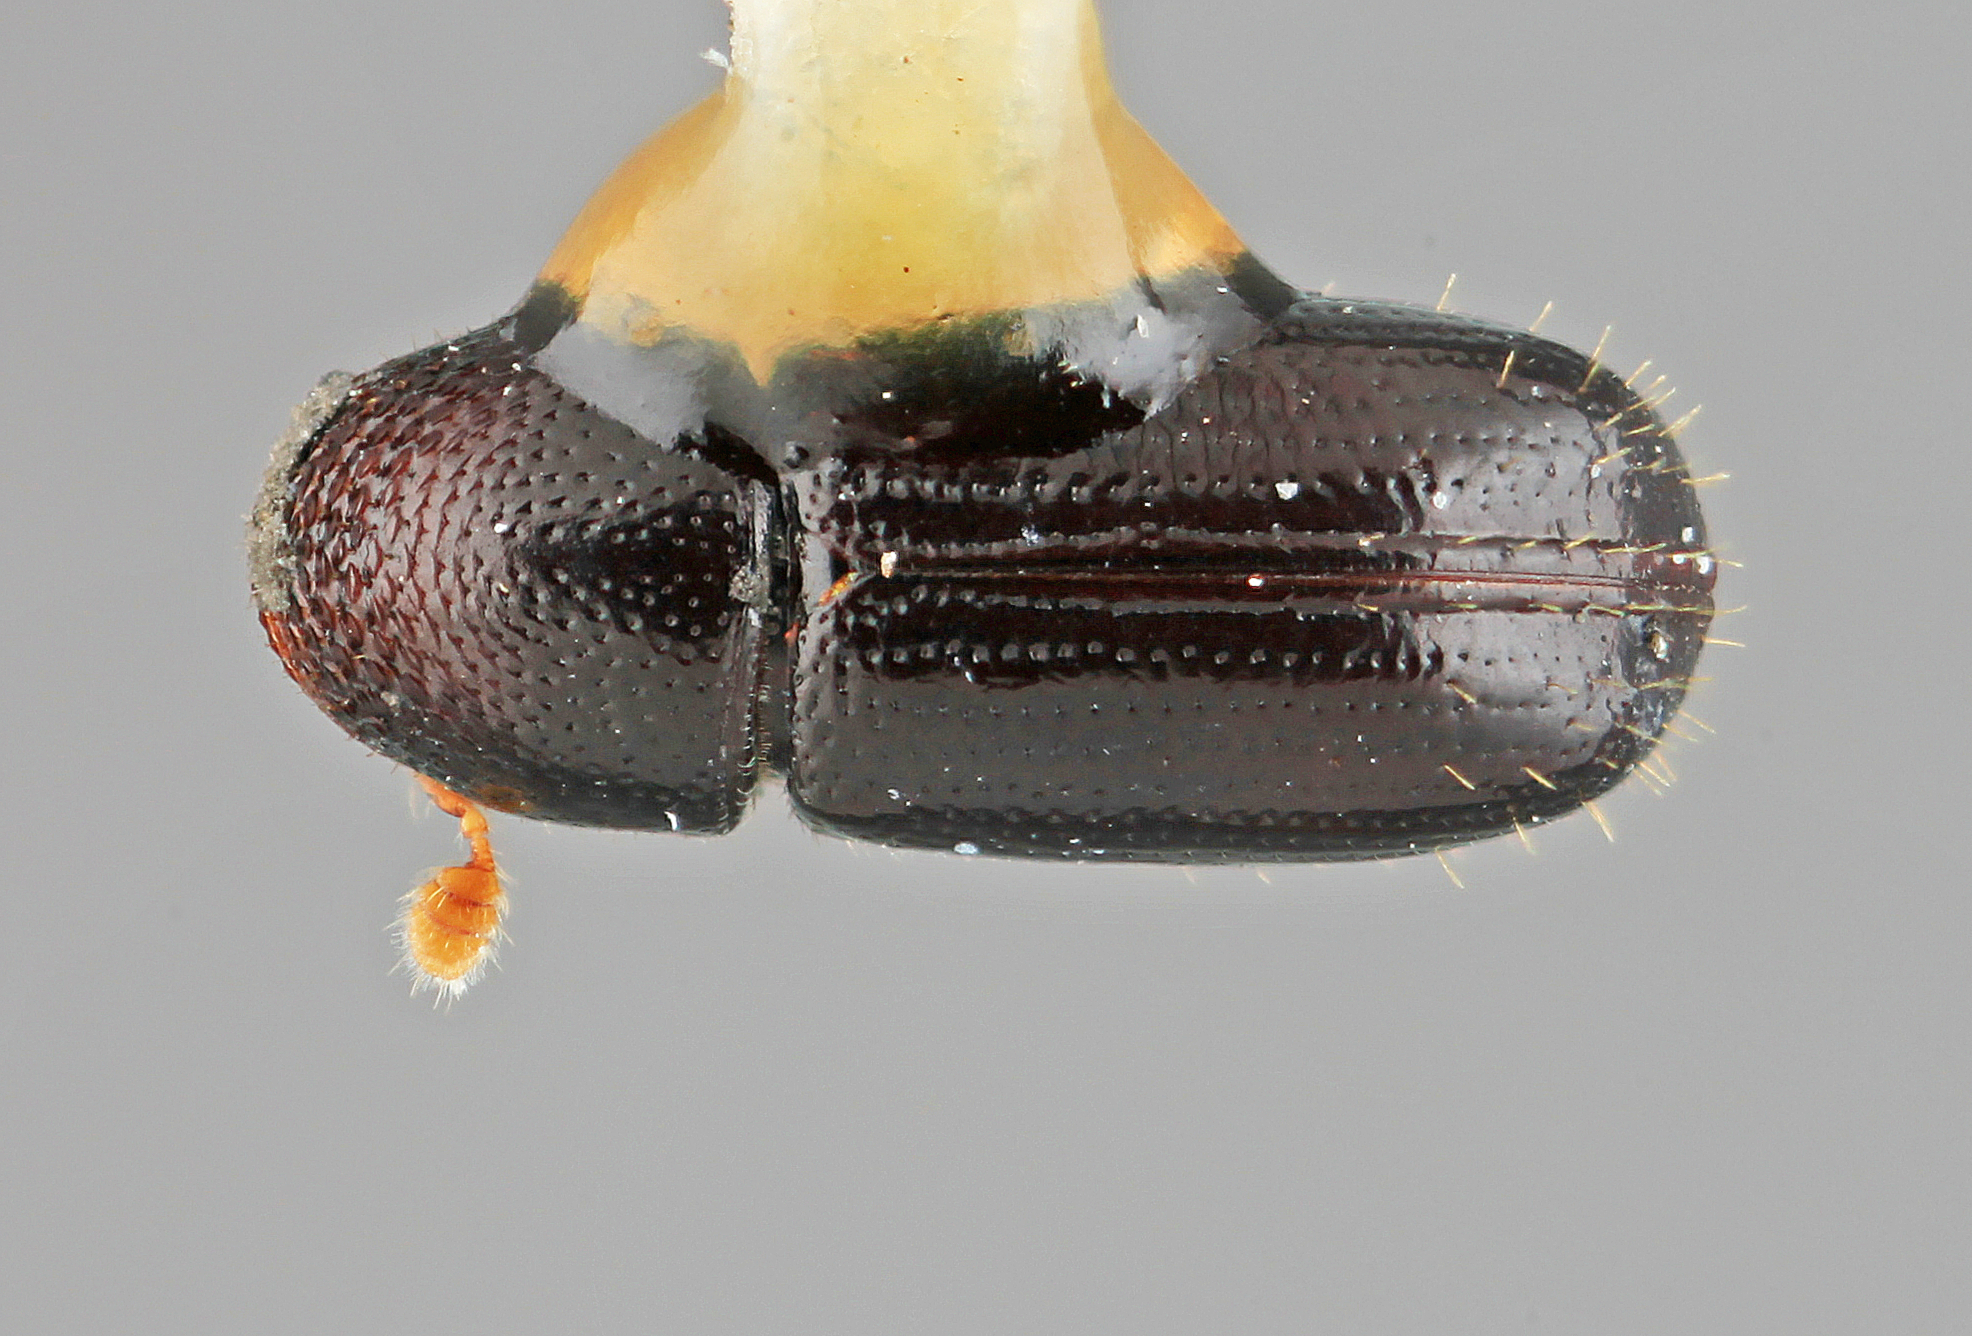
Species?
Pityophthorus timidulus
